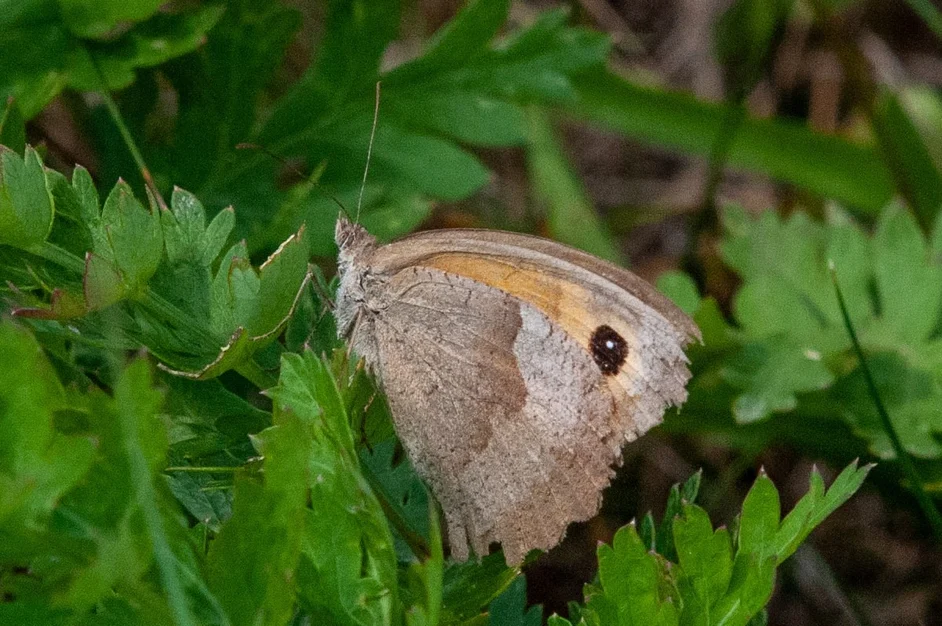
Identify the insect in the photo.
Maniola jurtina
